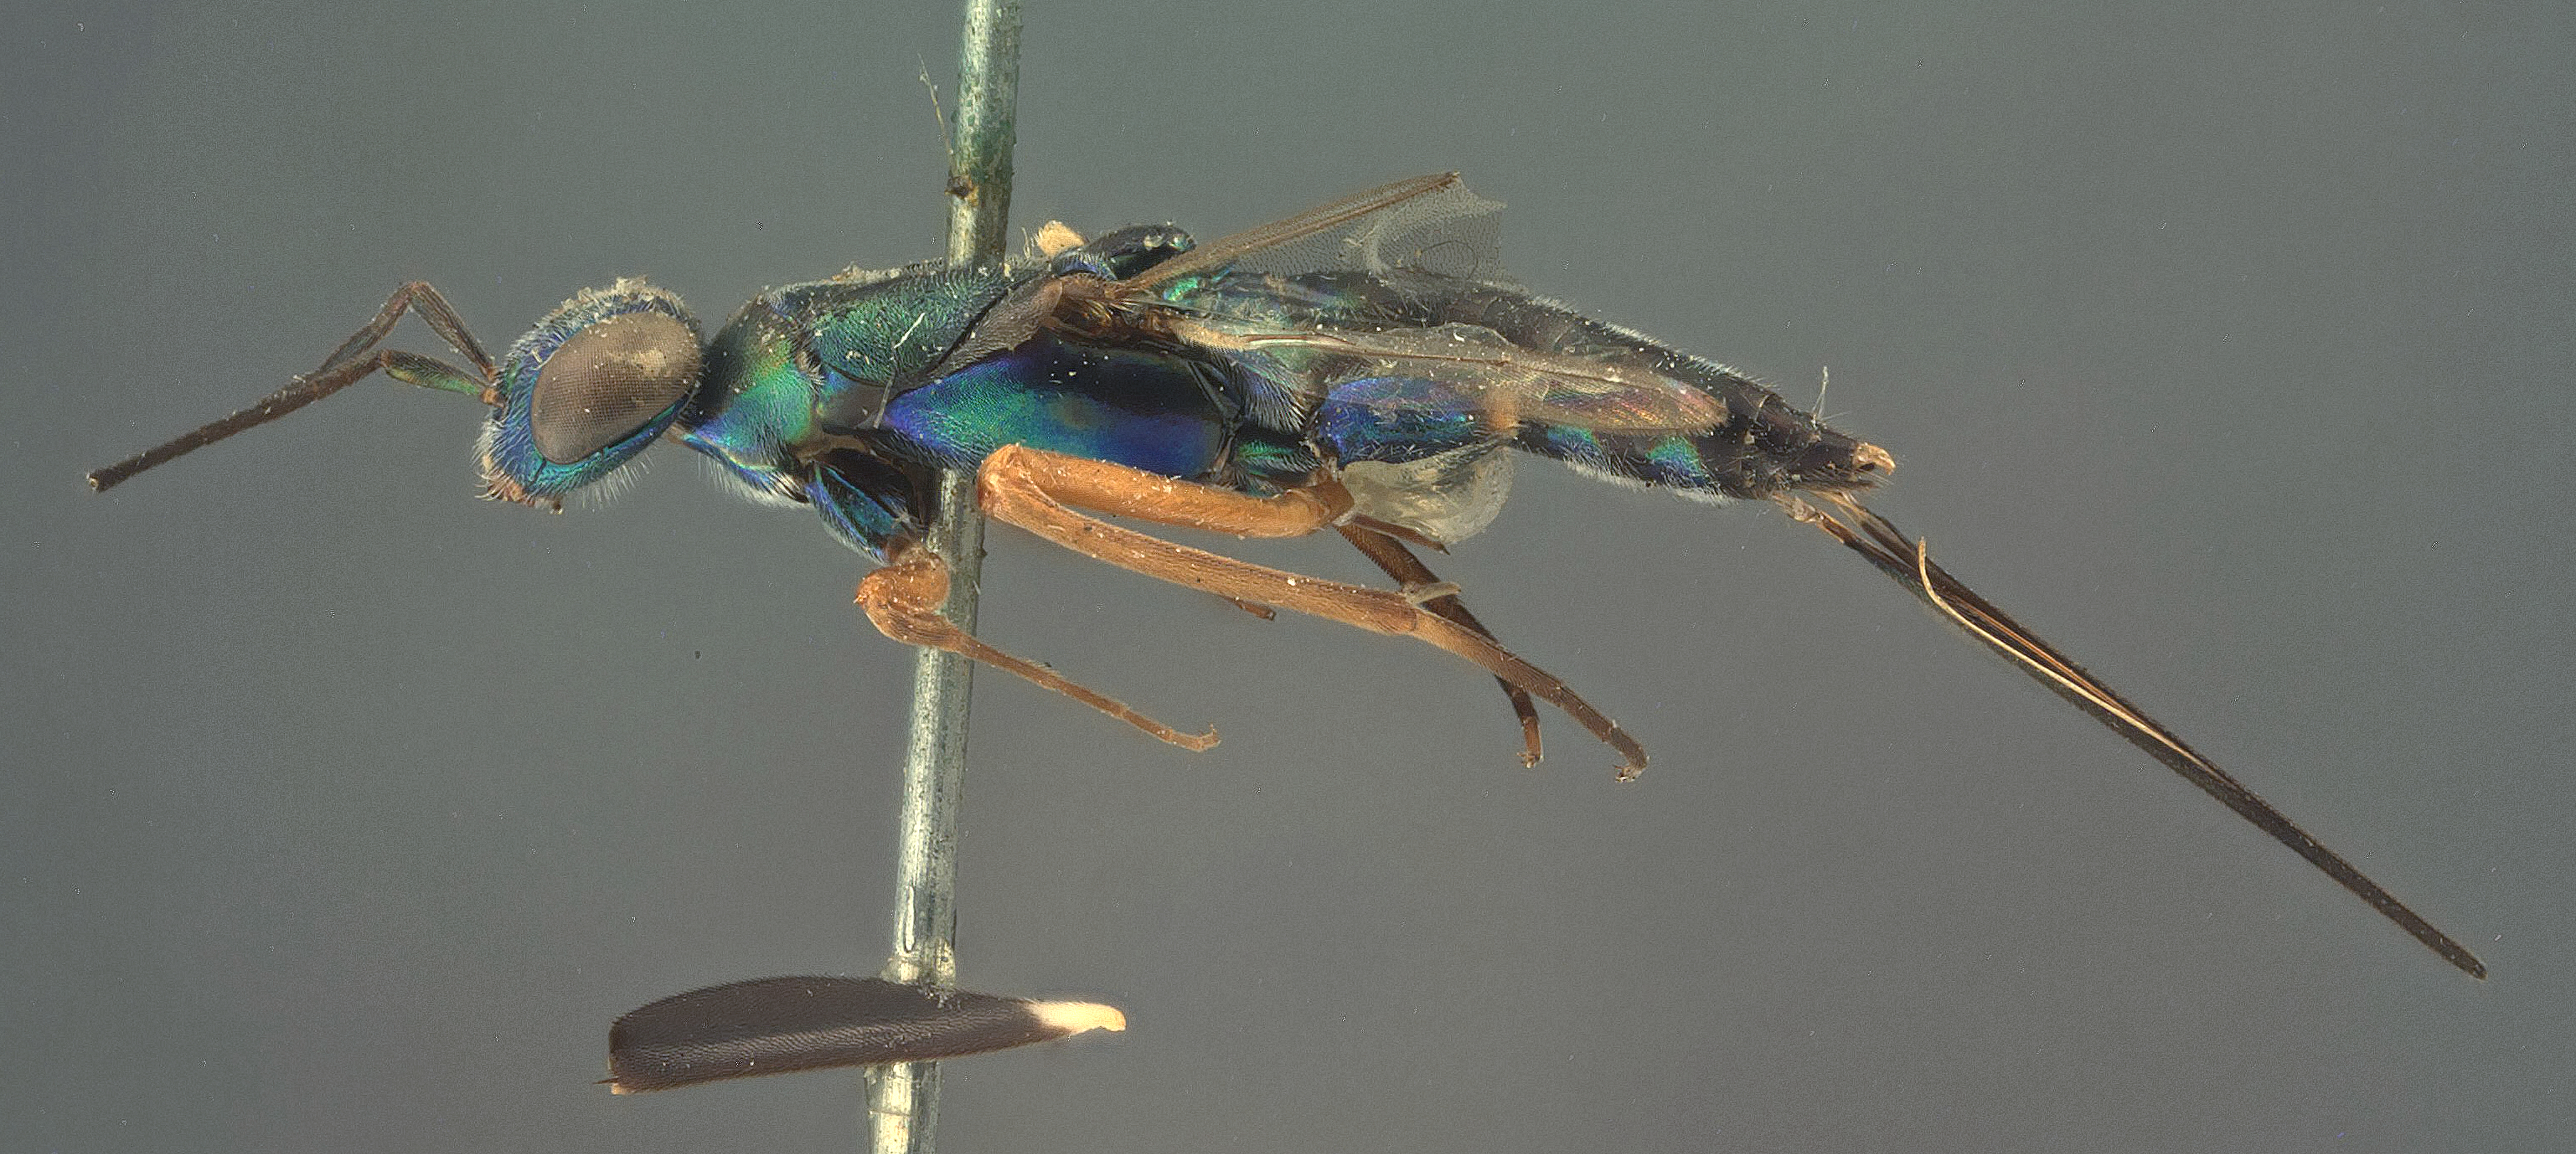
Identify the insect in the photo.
Metapelma atrotegularis
